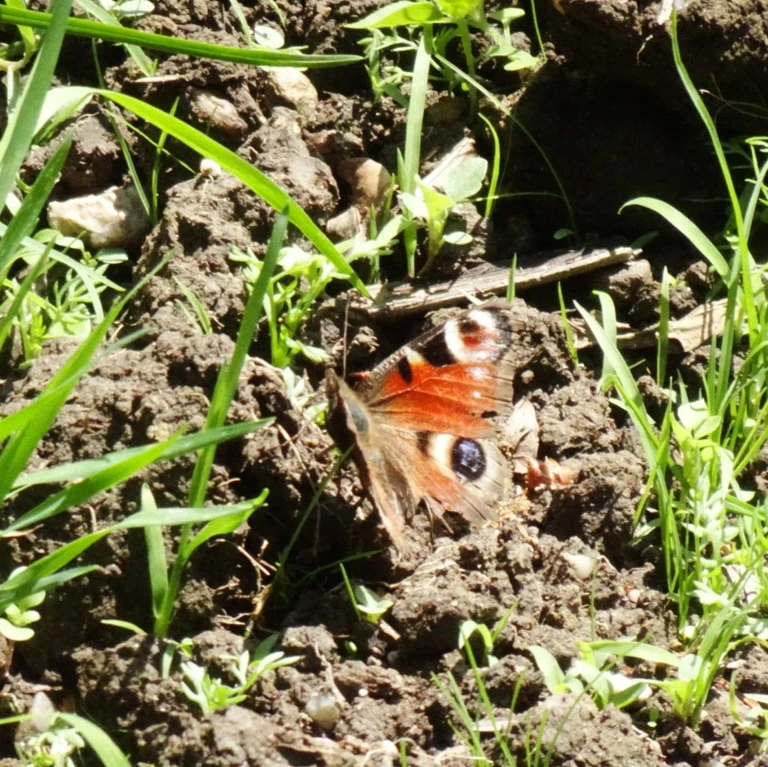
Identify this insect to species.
Aglais io
